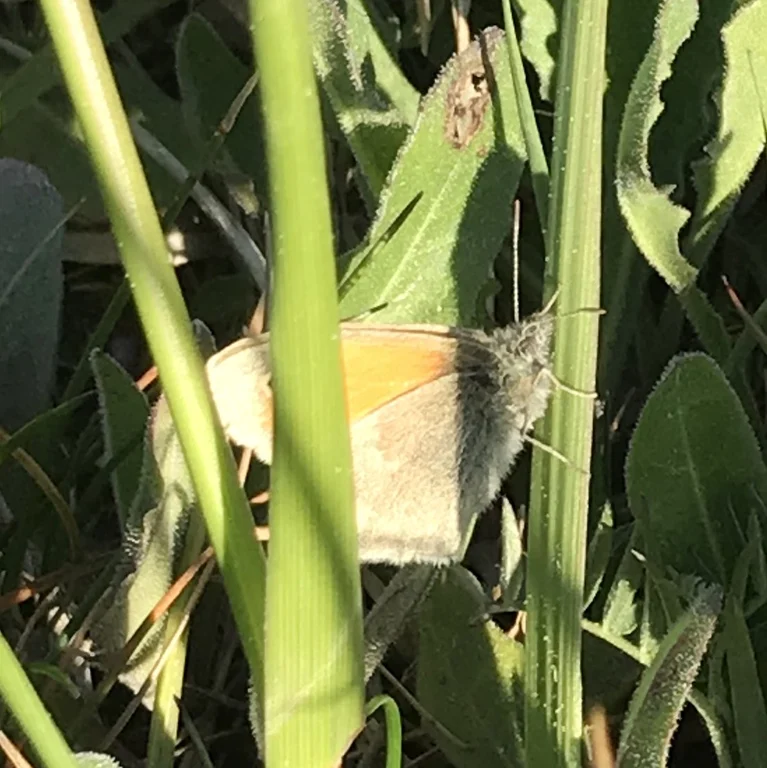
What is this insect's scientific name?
Coenonympha pamphilus
